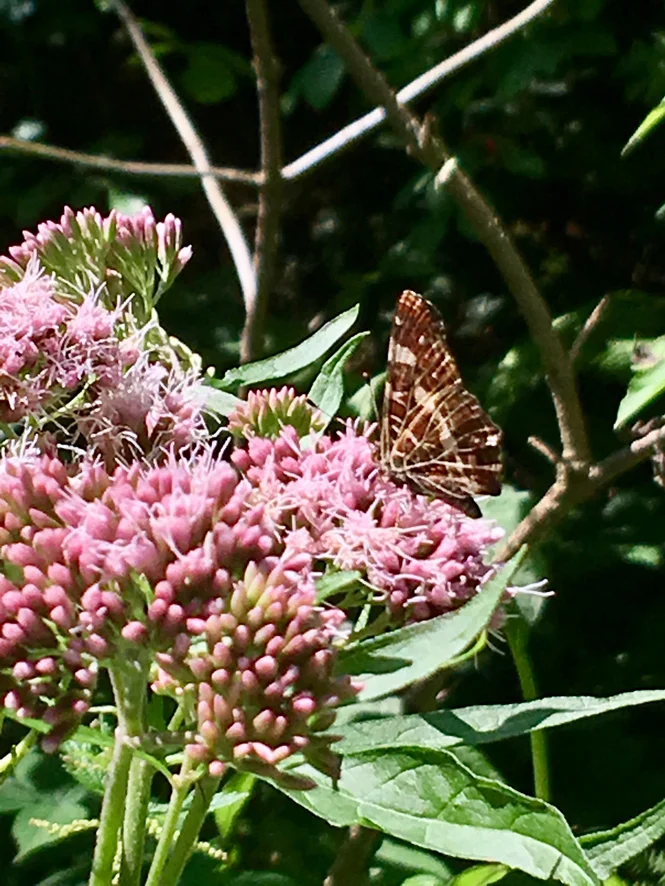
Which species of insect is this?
Araschnia levana
